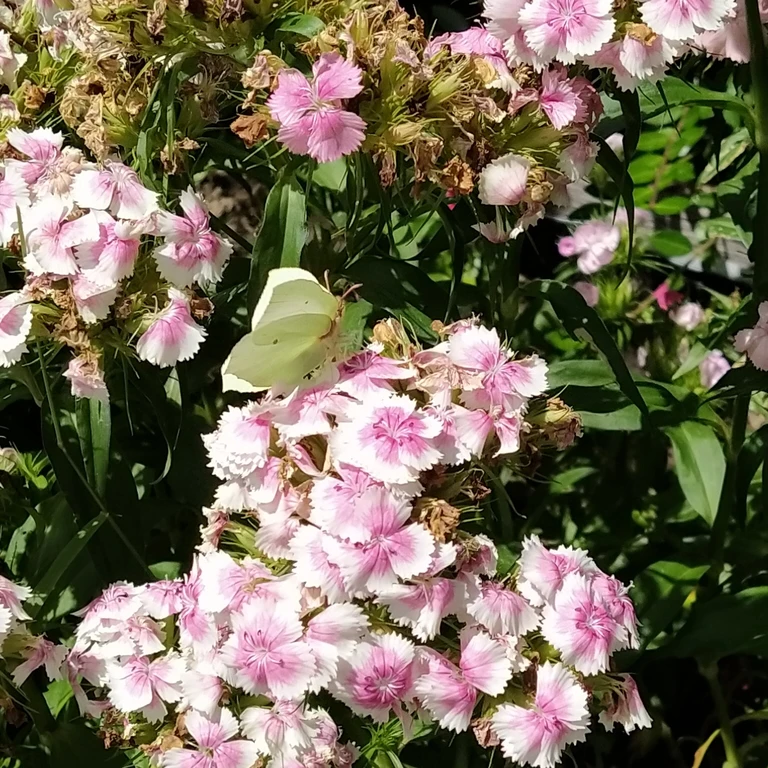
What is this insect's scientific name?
Gonepteryx rhamni
